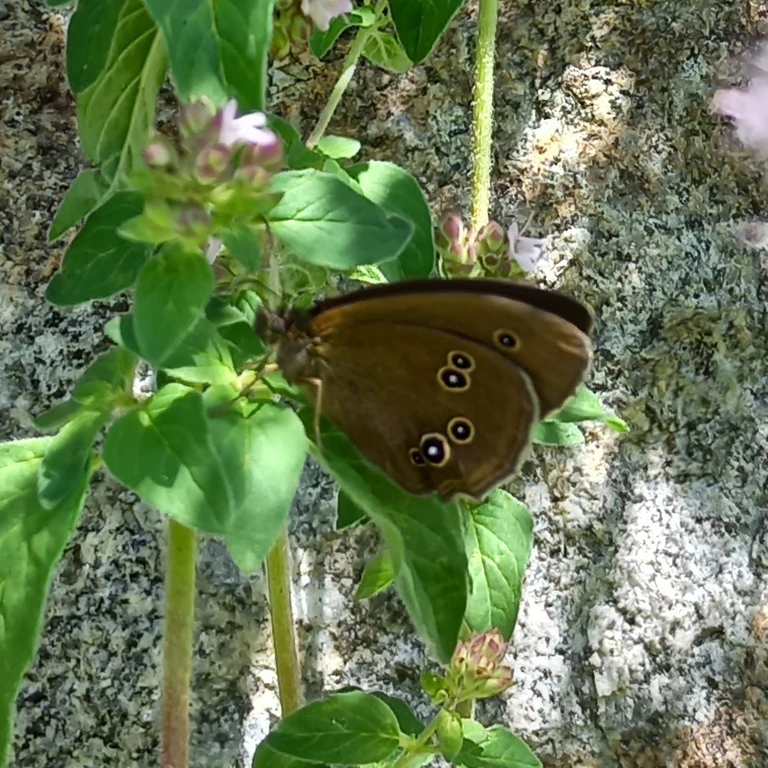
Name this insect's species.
Aphantopus hyperantus
